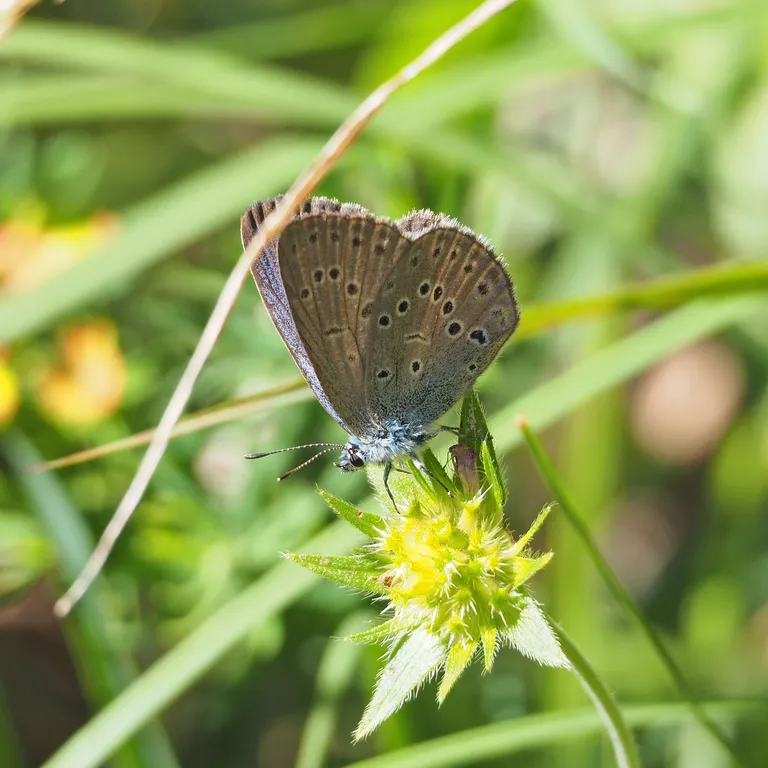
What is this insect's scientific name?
Phengaris alcon/rebeli
